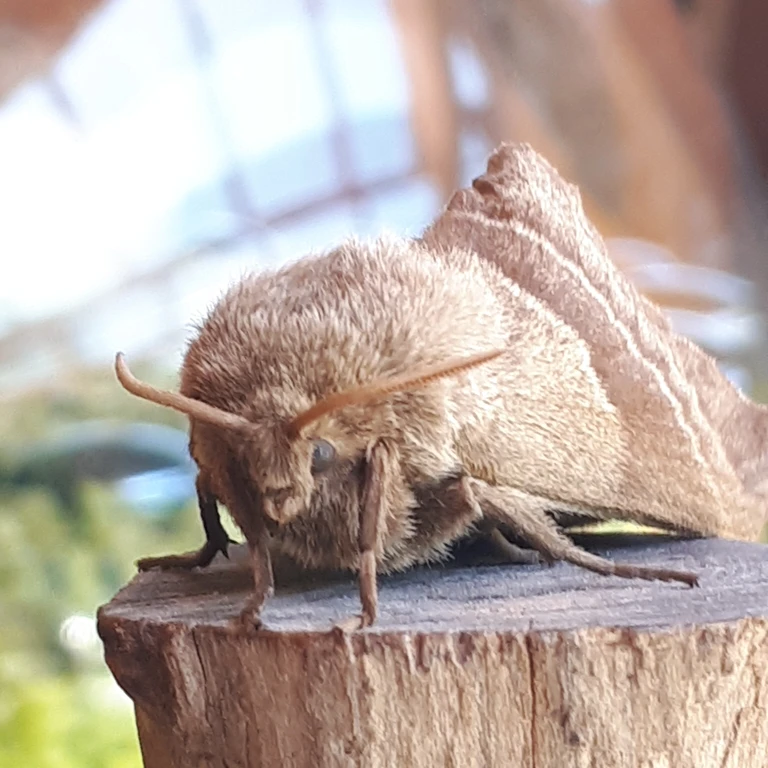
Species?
Macrothylacia rubi
